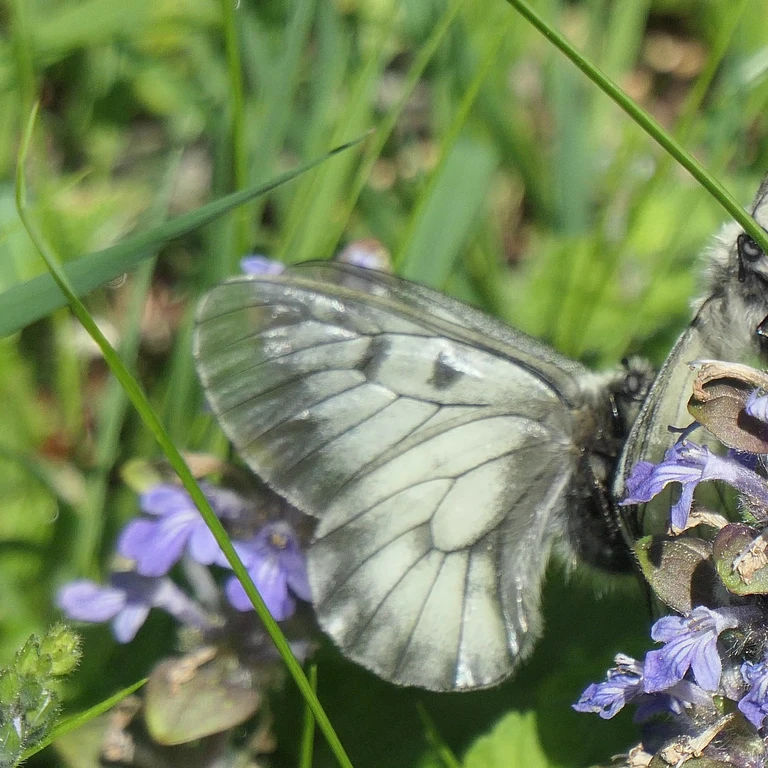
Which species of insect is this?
Parnassius mnemosyne
